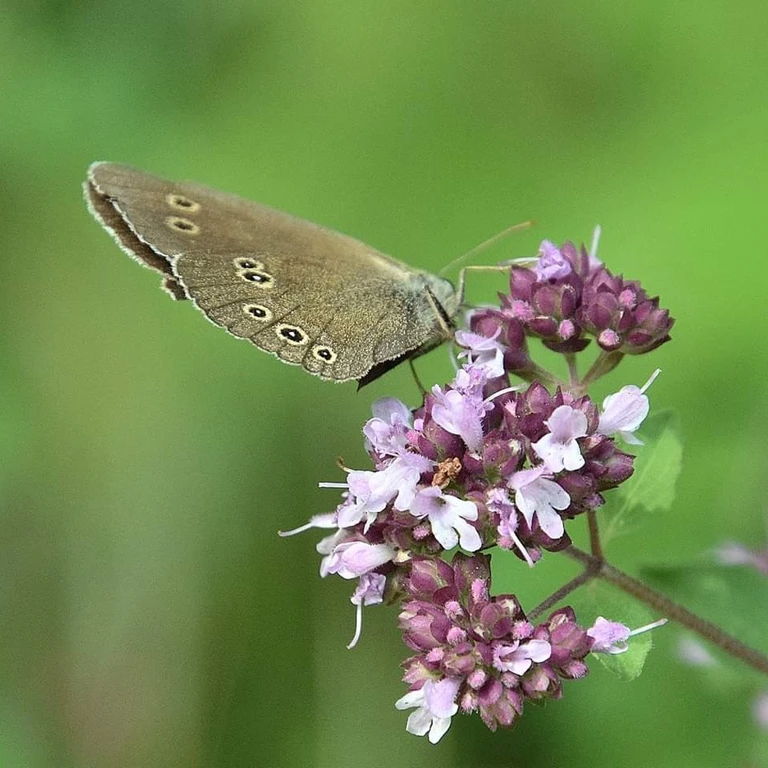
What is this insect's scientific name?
Aphantopus hyperantus
